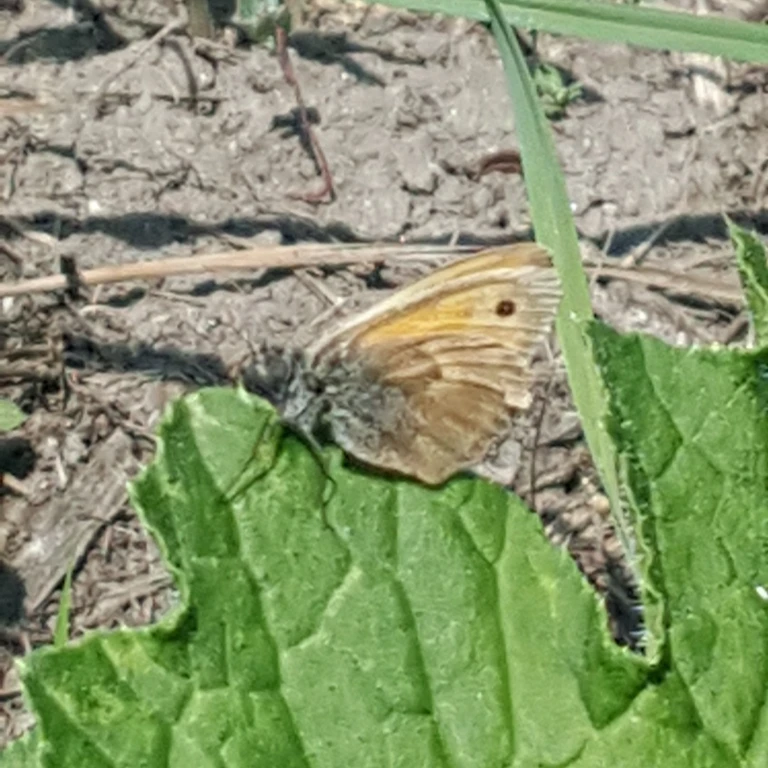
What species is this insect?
Coenonympha pamphilus
